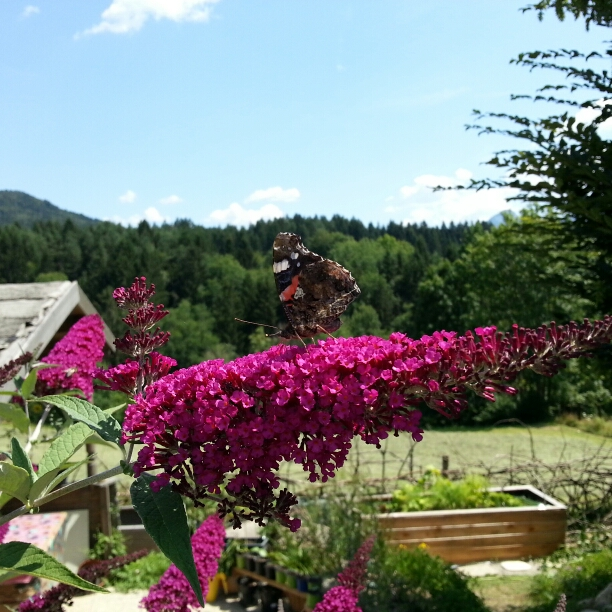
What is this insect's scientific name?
Vanessa atalanta
